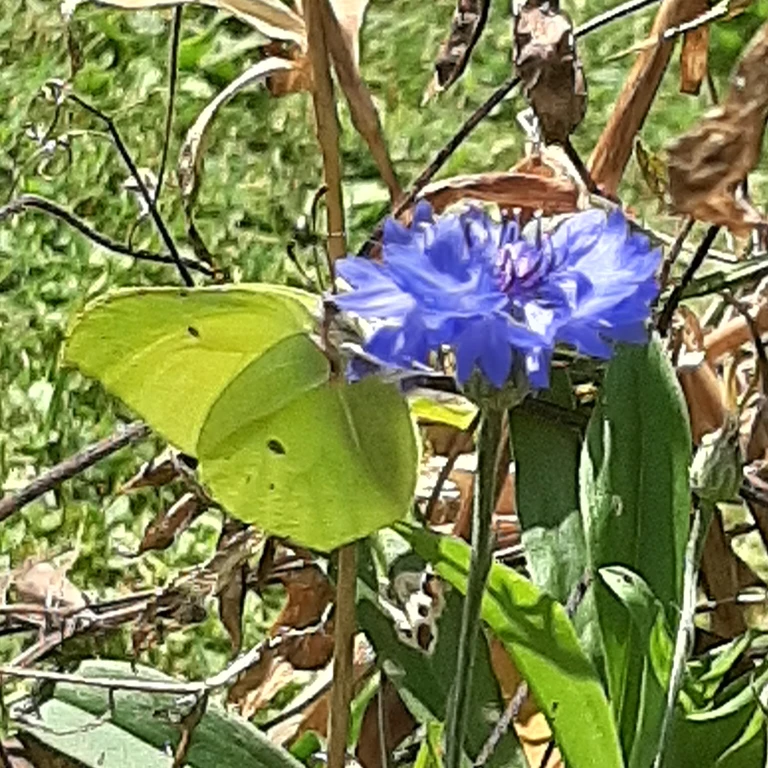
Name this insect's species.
Gonepteryx rhamni
